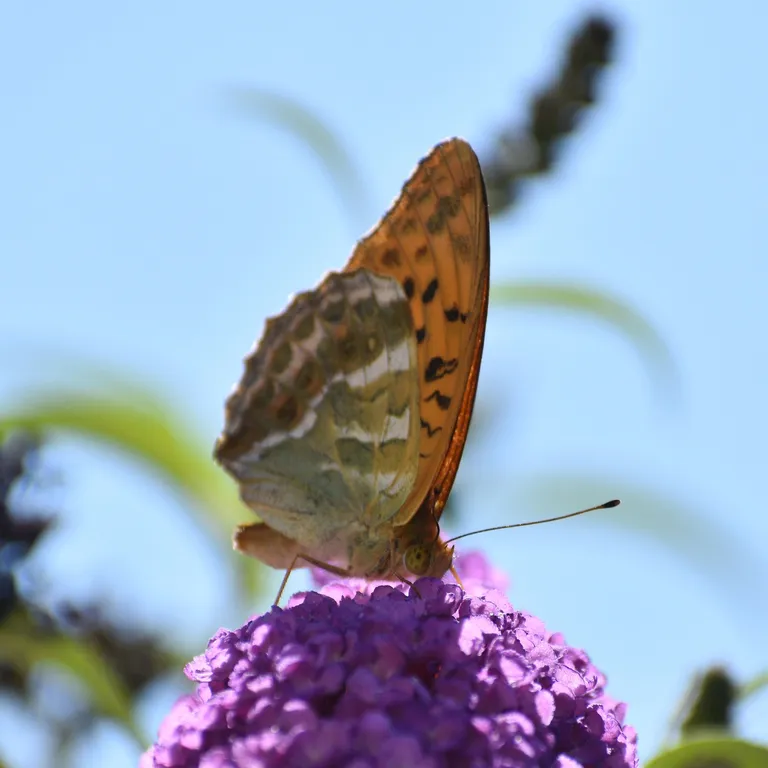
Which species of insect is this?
Argynnis paphia
